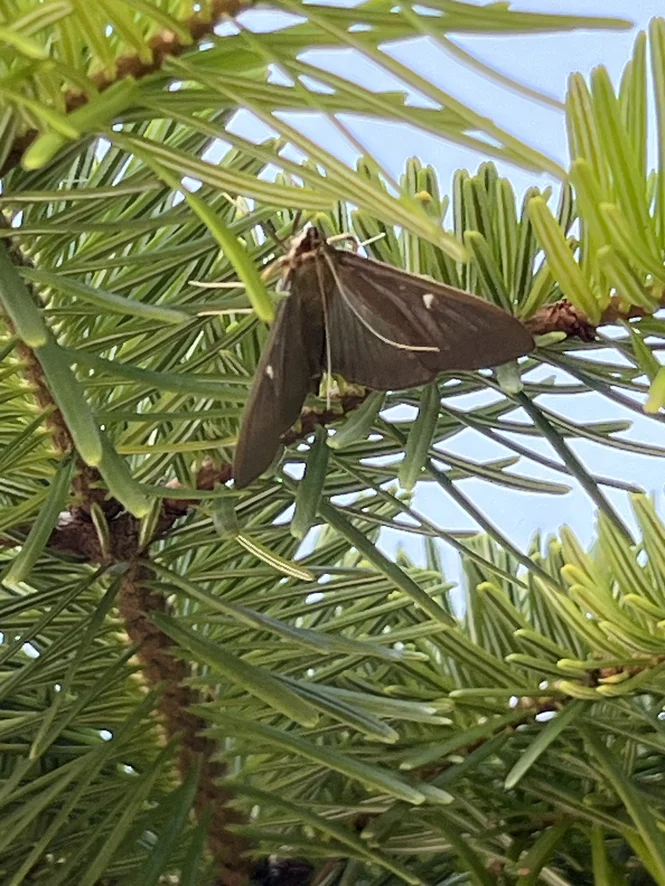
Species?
Cydalima perspectalis
